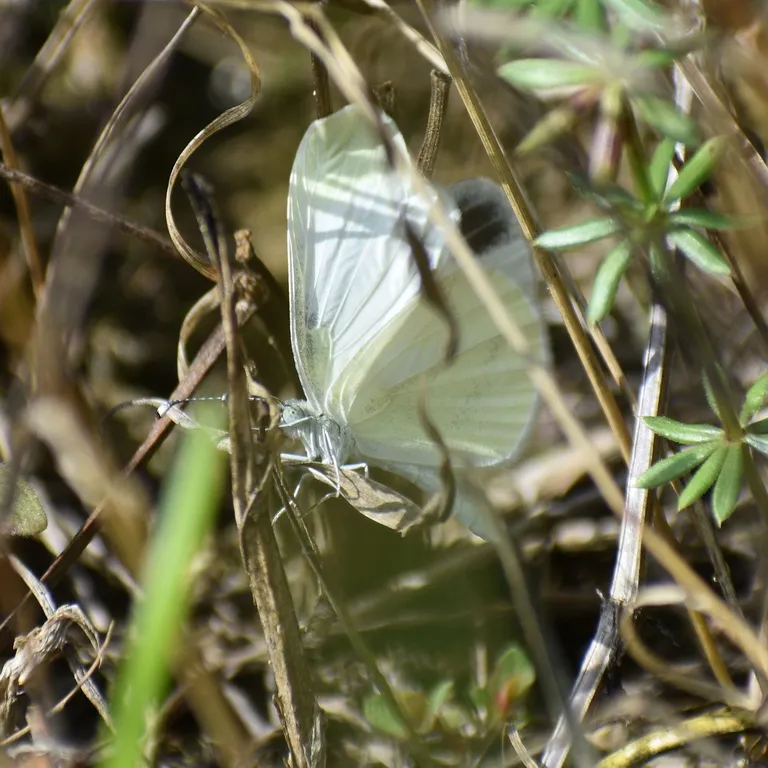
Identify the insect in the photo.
Leptidea sinapis/juvernica
